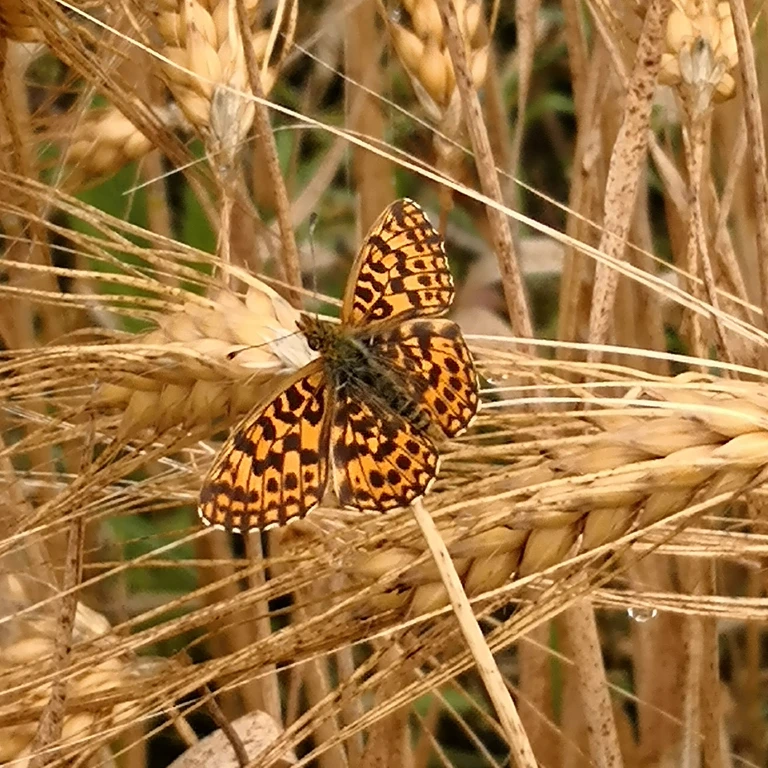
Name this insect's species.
Boloria dia
